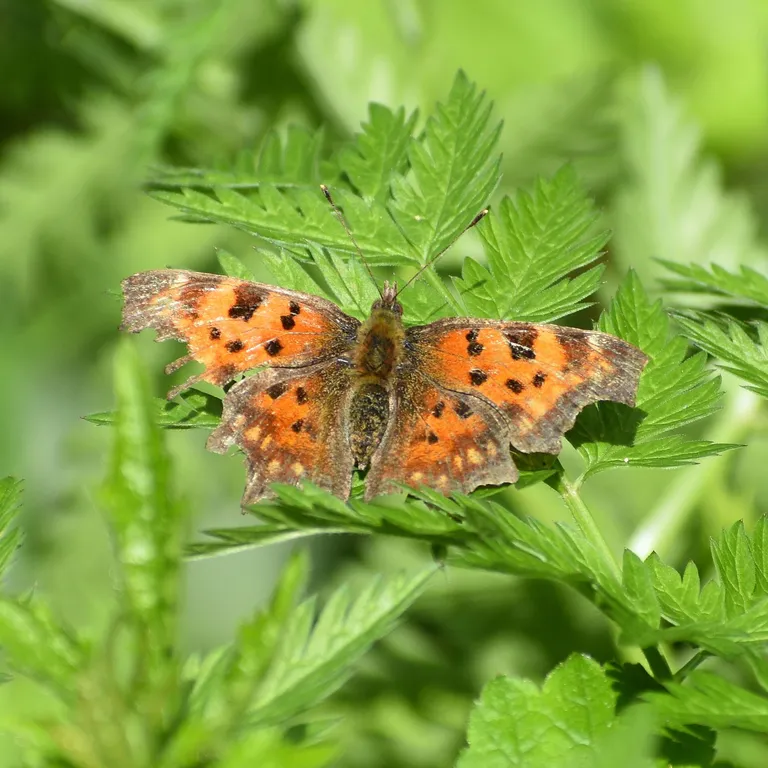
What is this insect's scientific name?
Polygonia c-album
